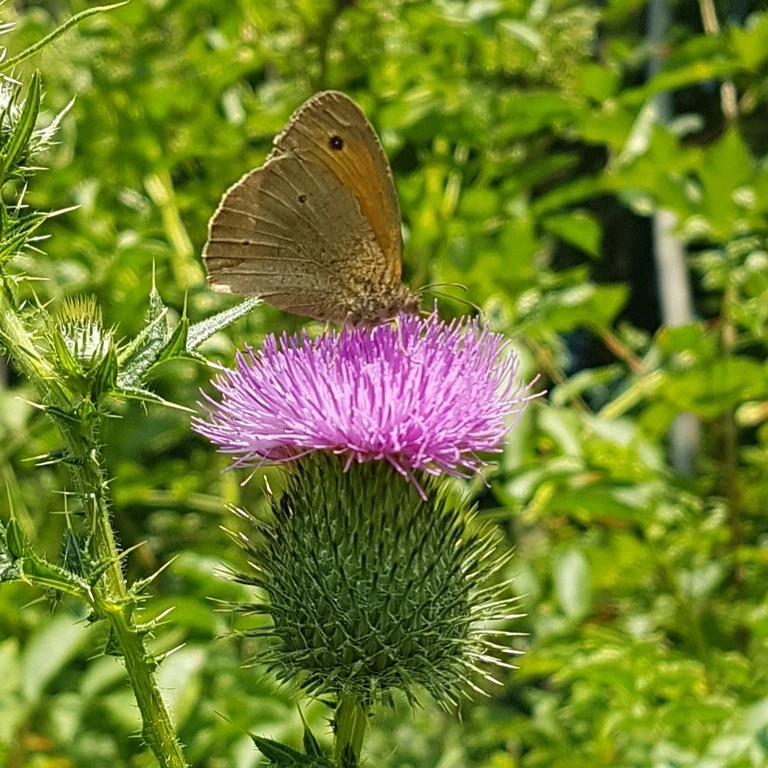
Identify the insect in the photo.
Maniola jurtina
